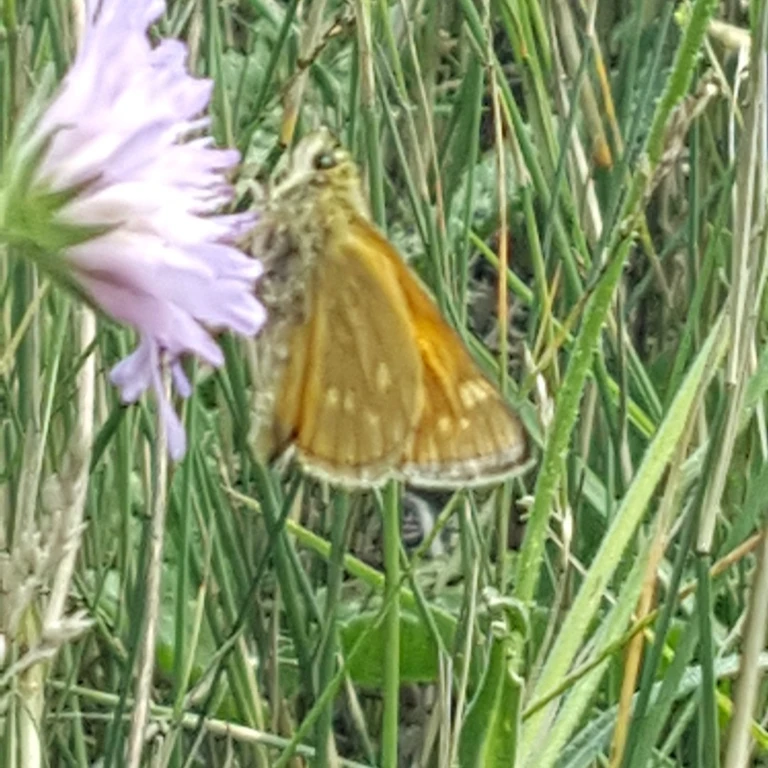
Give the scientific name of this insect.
Ochlodes sylvanus (also Ochlodes venata)
